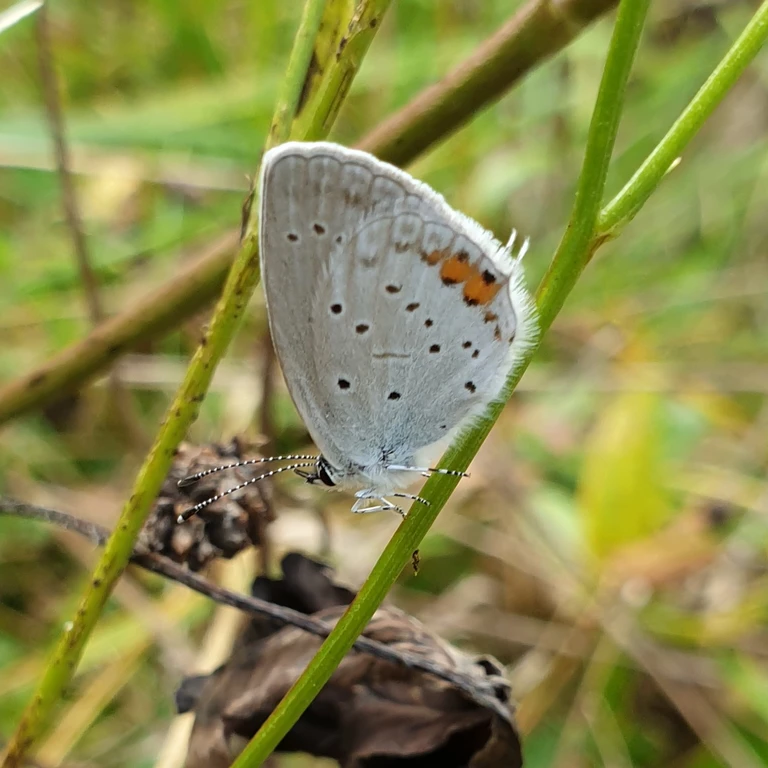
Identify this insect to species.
Cupido argiades (also Elkalyce argiades)
